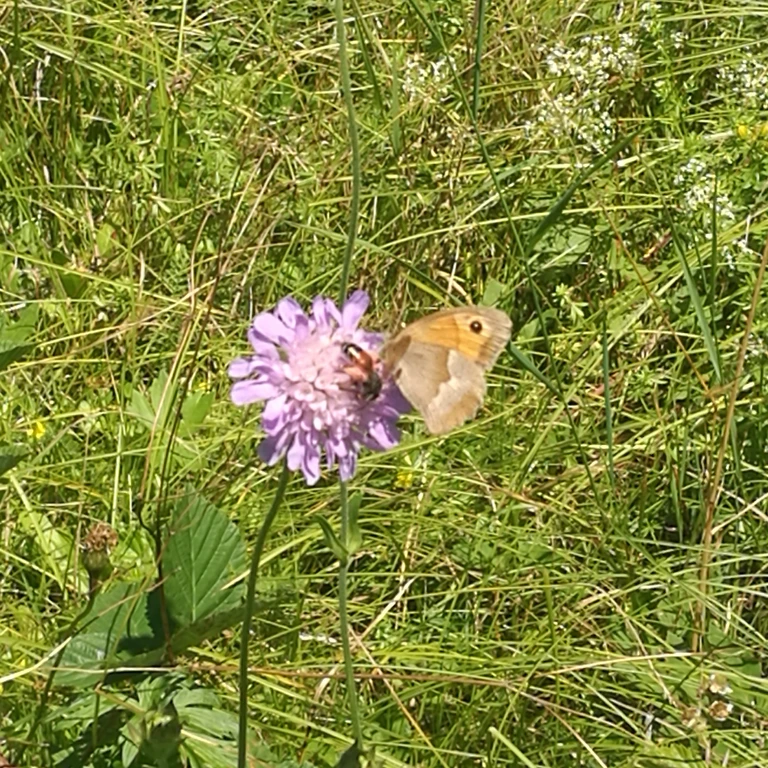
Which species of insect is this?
Maniola jurtina
